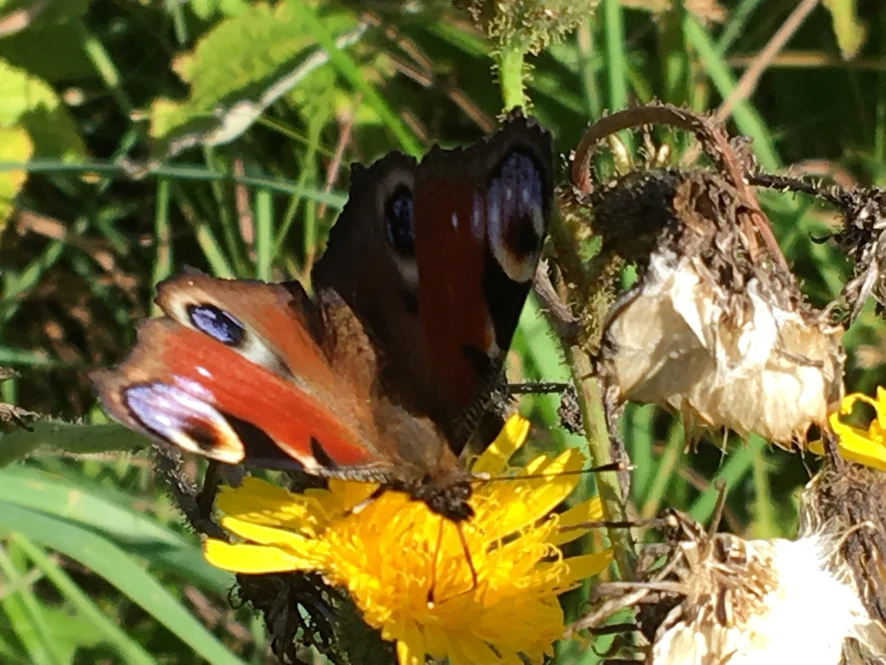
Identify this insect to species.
Aglais io
